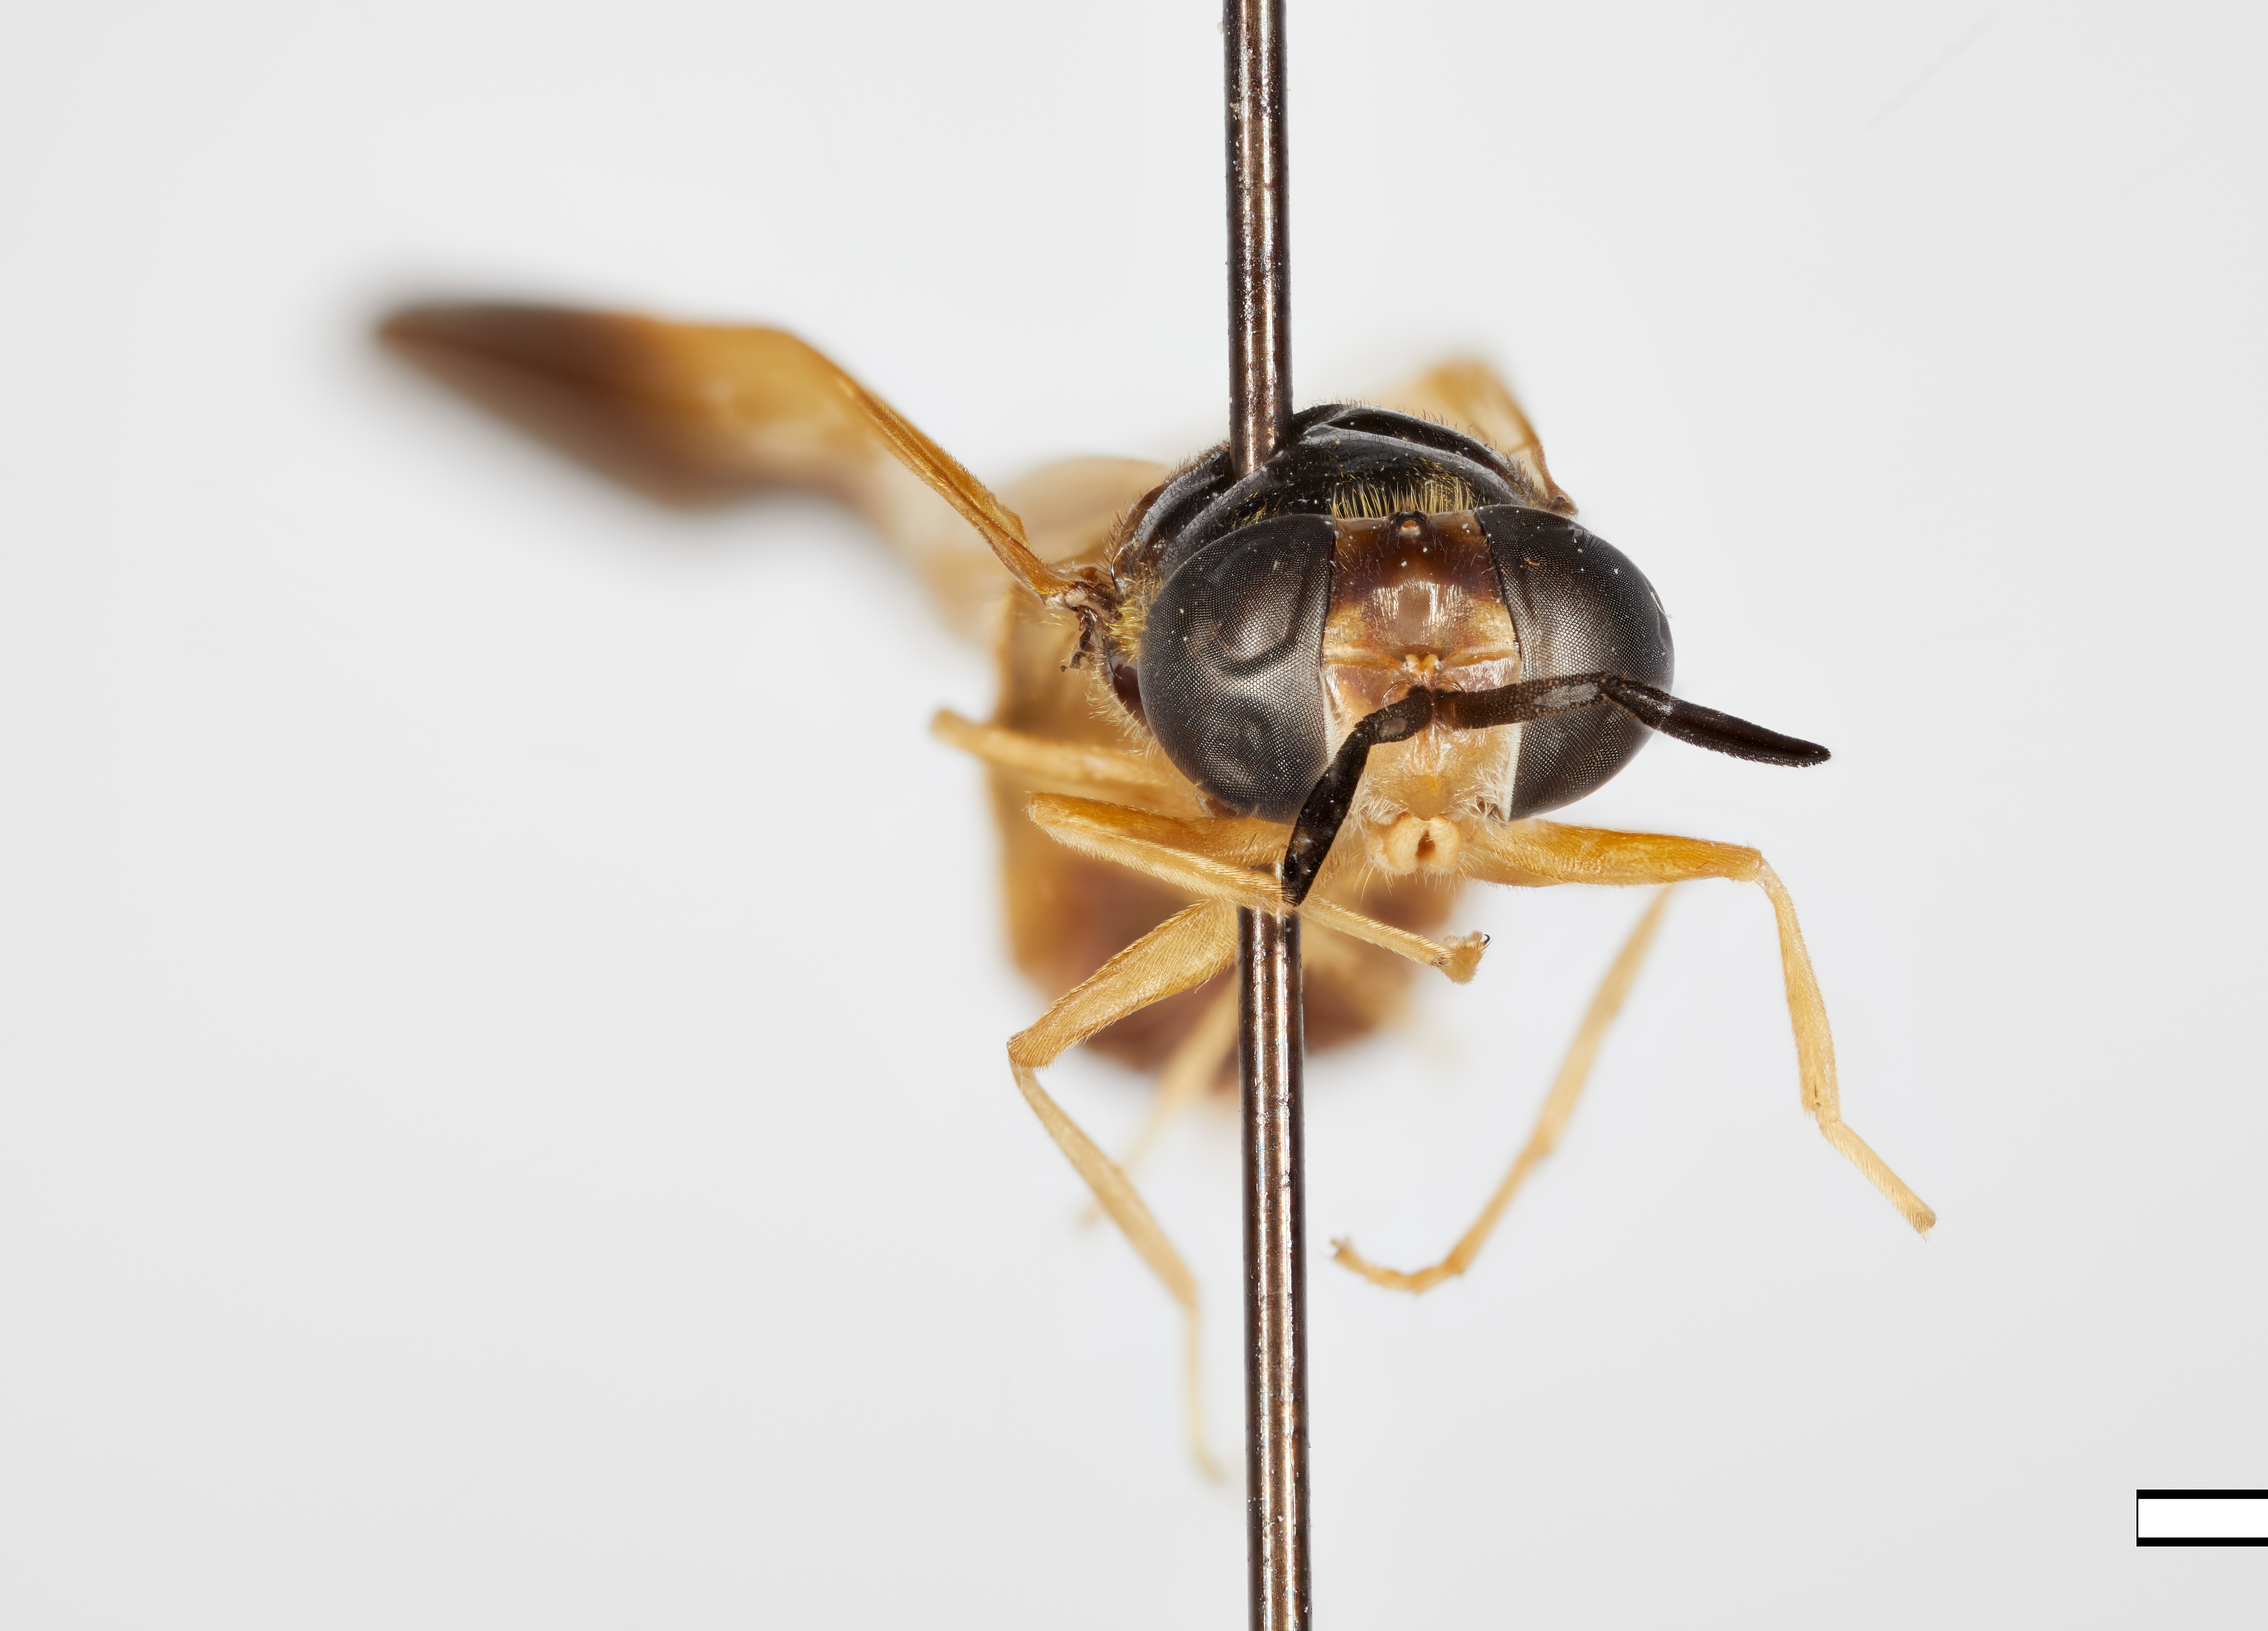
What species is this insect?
Hermetia cingulatus
